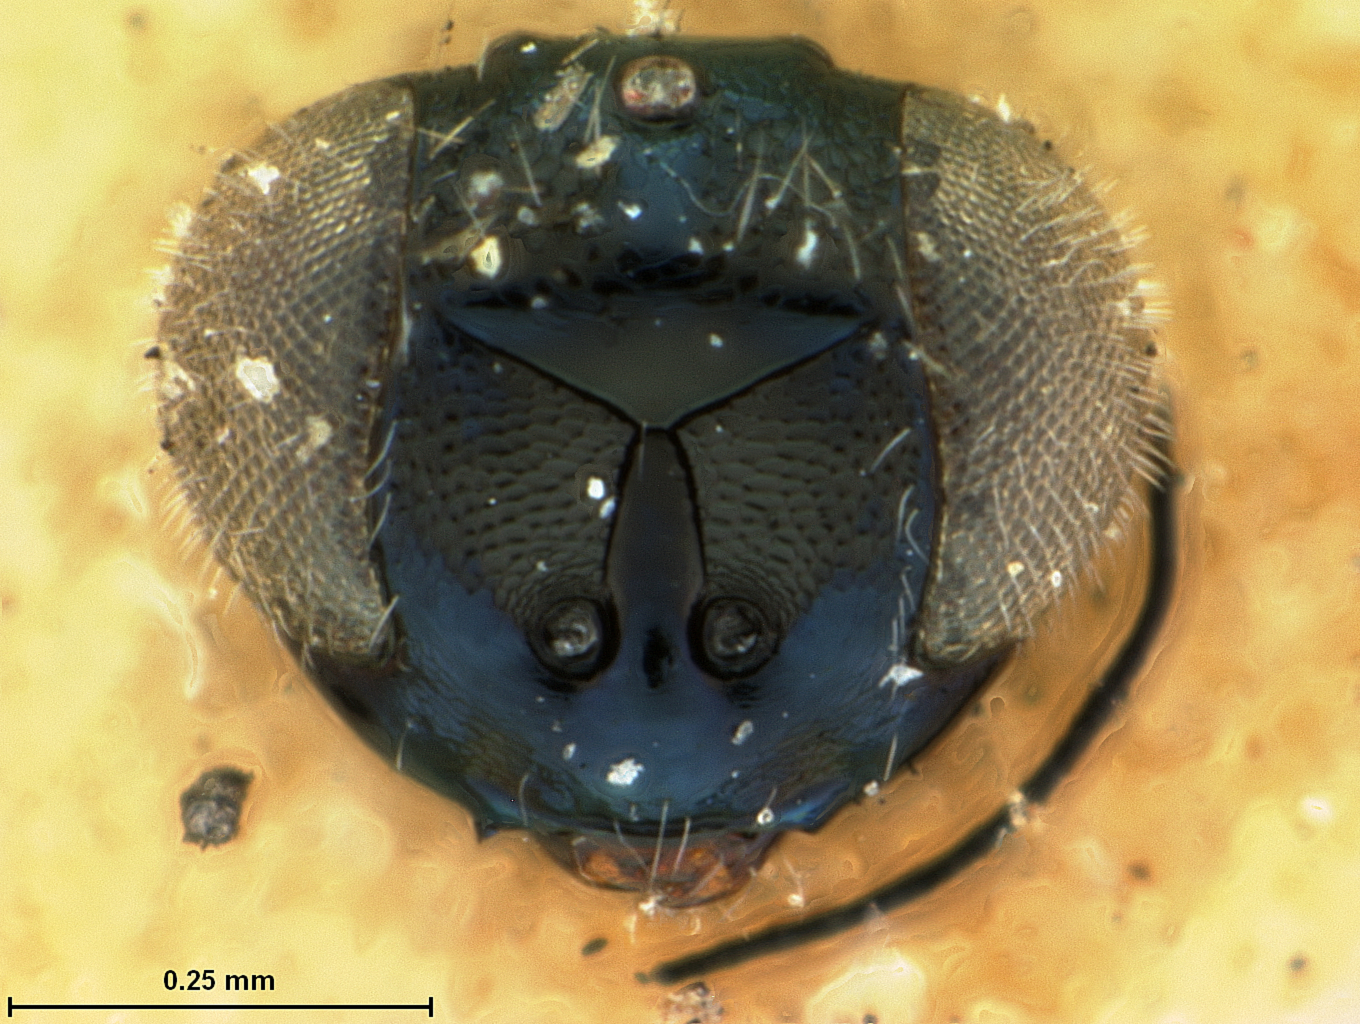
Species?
Holcopelte floridana
